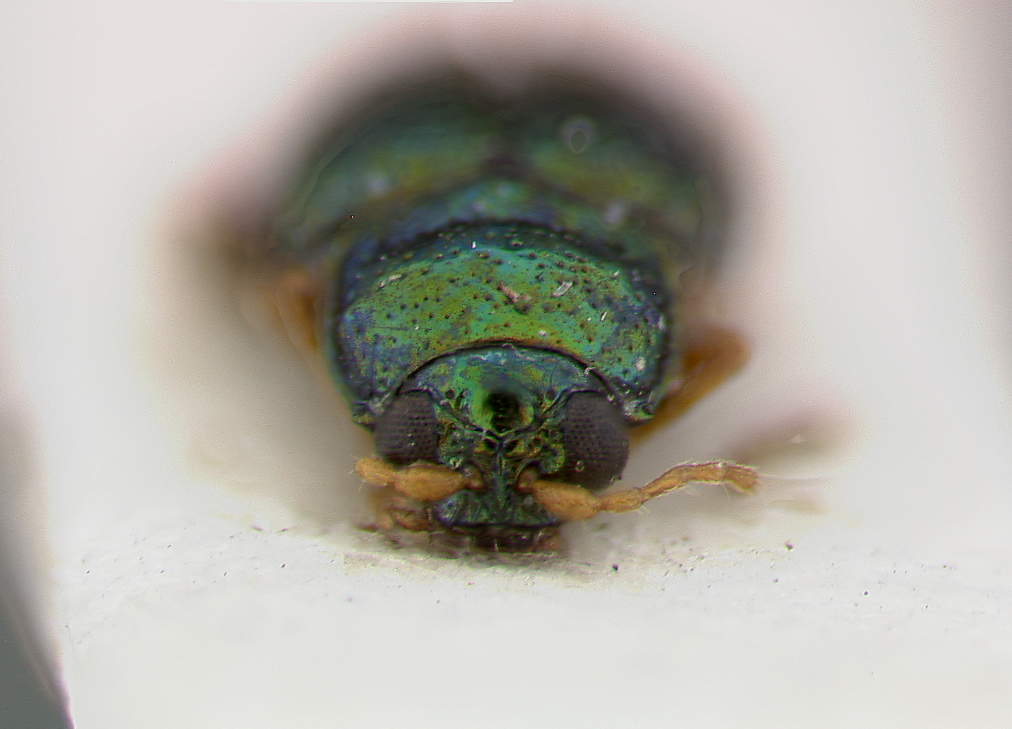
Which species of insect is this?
Chalcoides chittendeni
